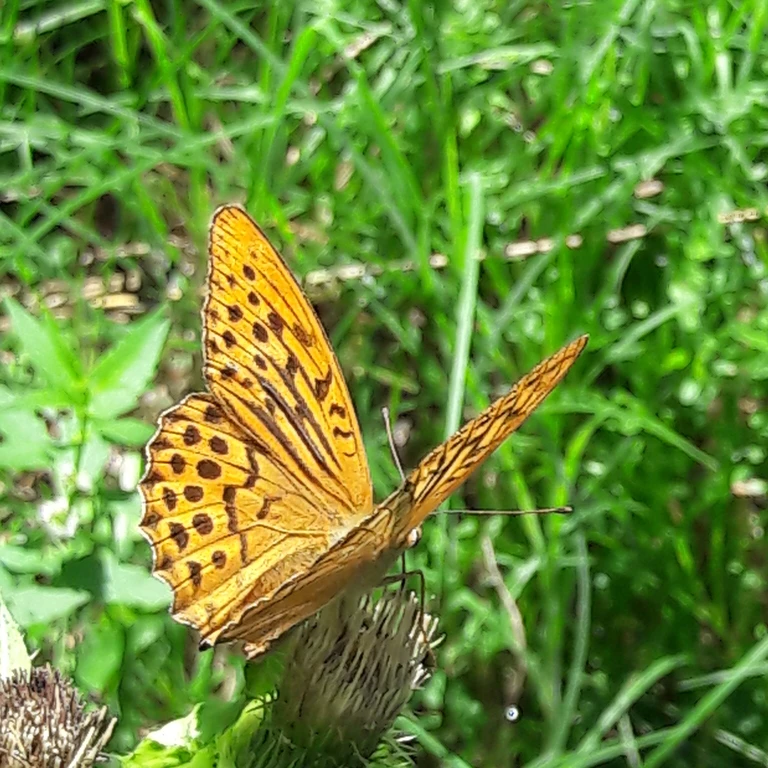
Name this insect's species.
Argynnis paphia
